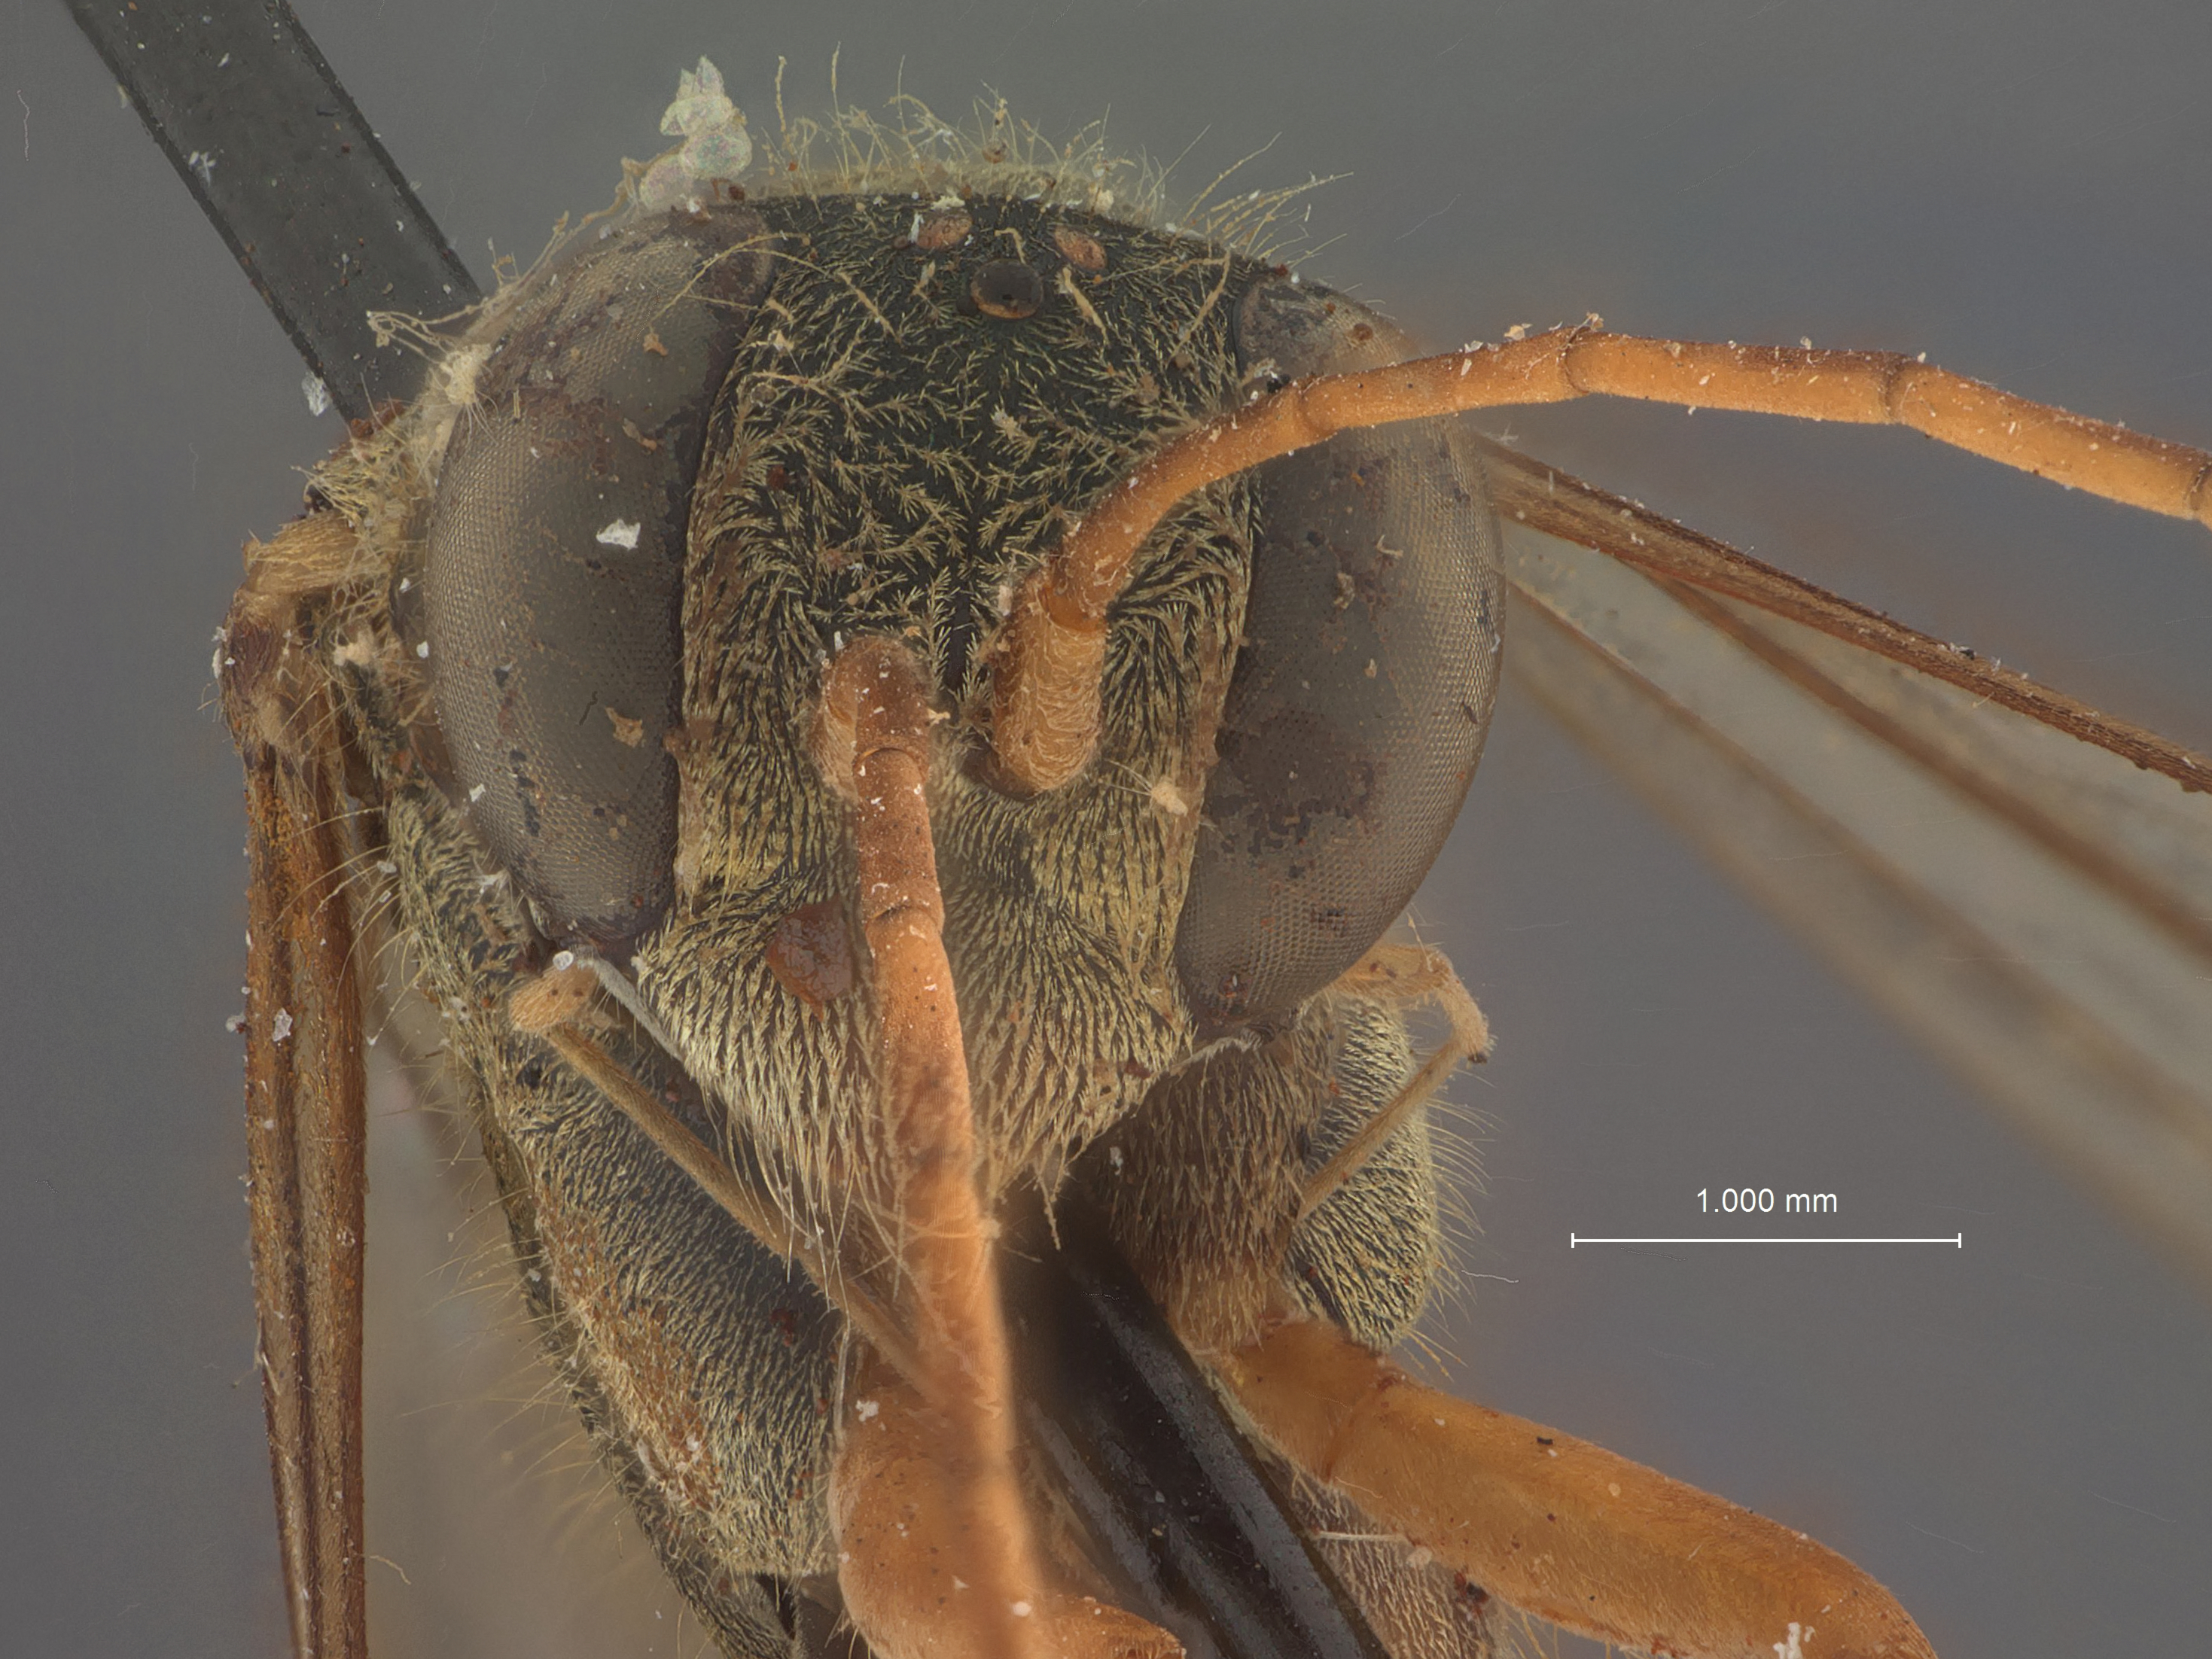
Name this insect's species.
Auplopus villosus
